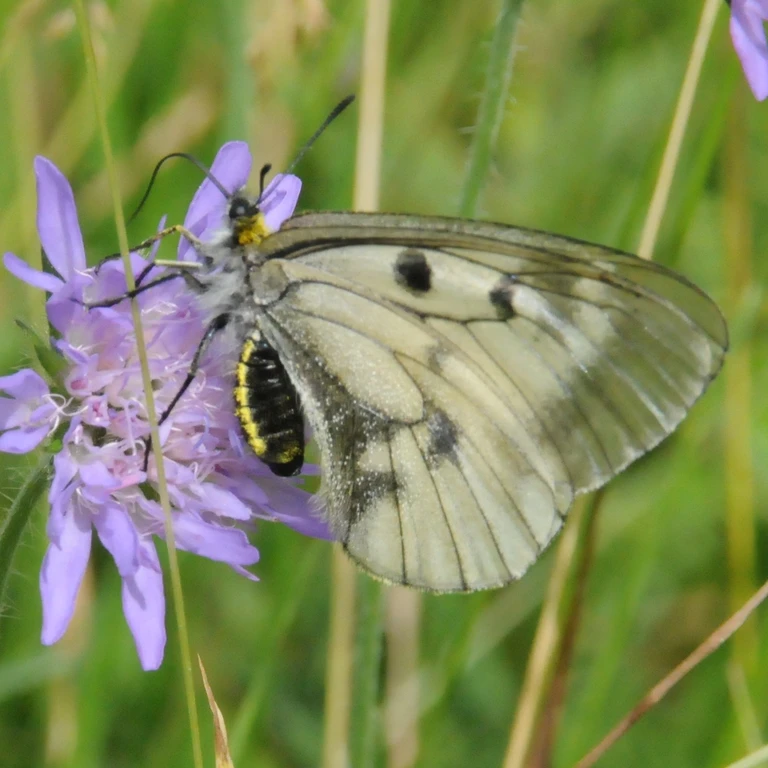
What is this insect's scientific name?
Parnassius mnemosyne
